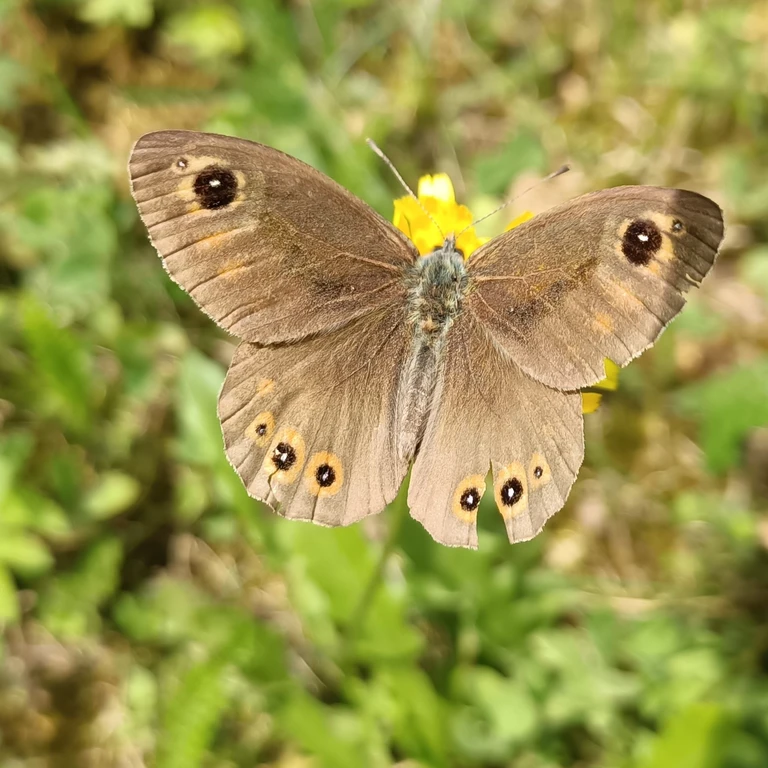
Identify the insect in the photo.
Lasiommata maera (also Pararge maera)
